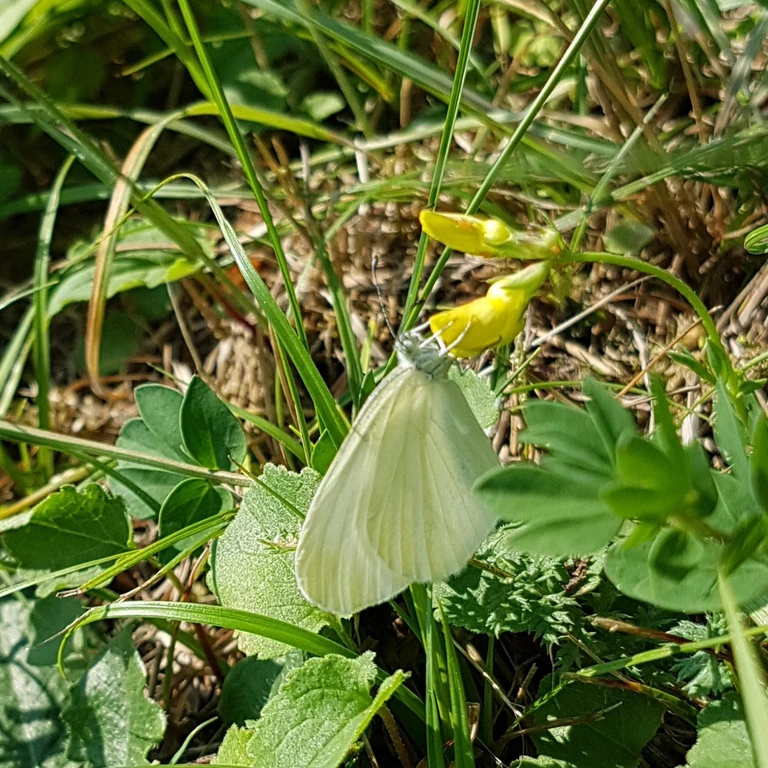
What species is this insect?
Leptidea sinapis/juvernica
